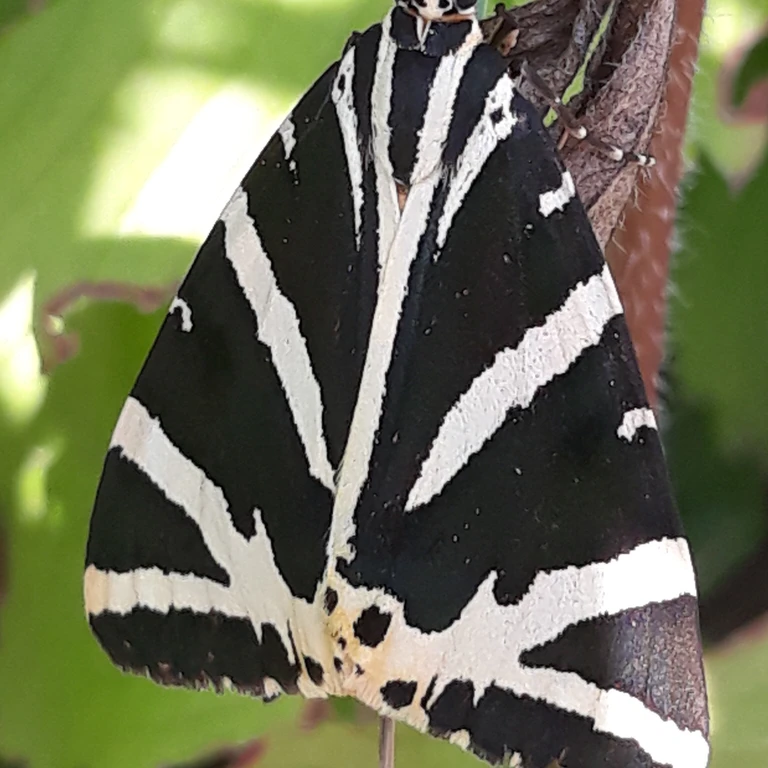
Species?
Euplagia quadripunctaria
